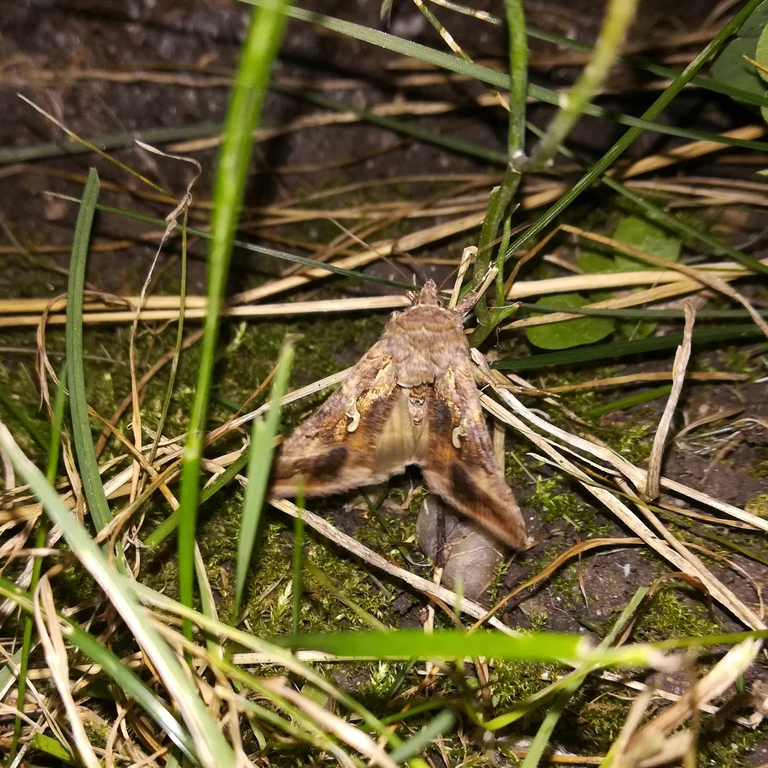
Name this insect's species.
Autographa gamma
